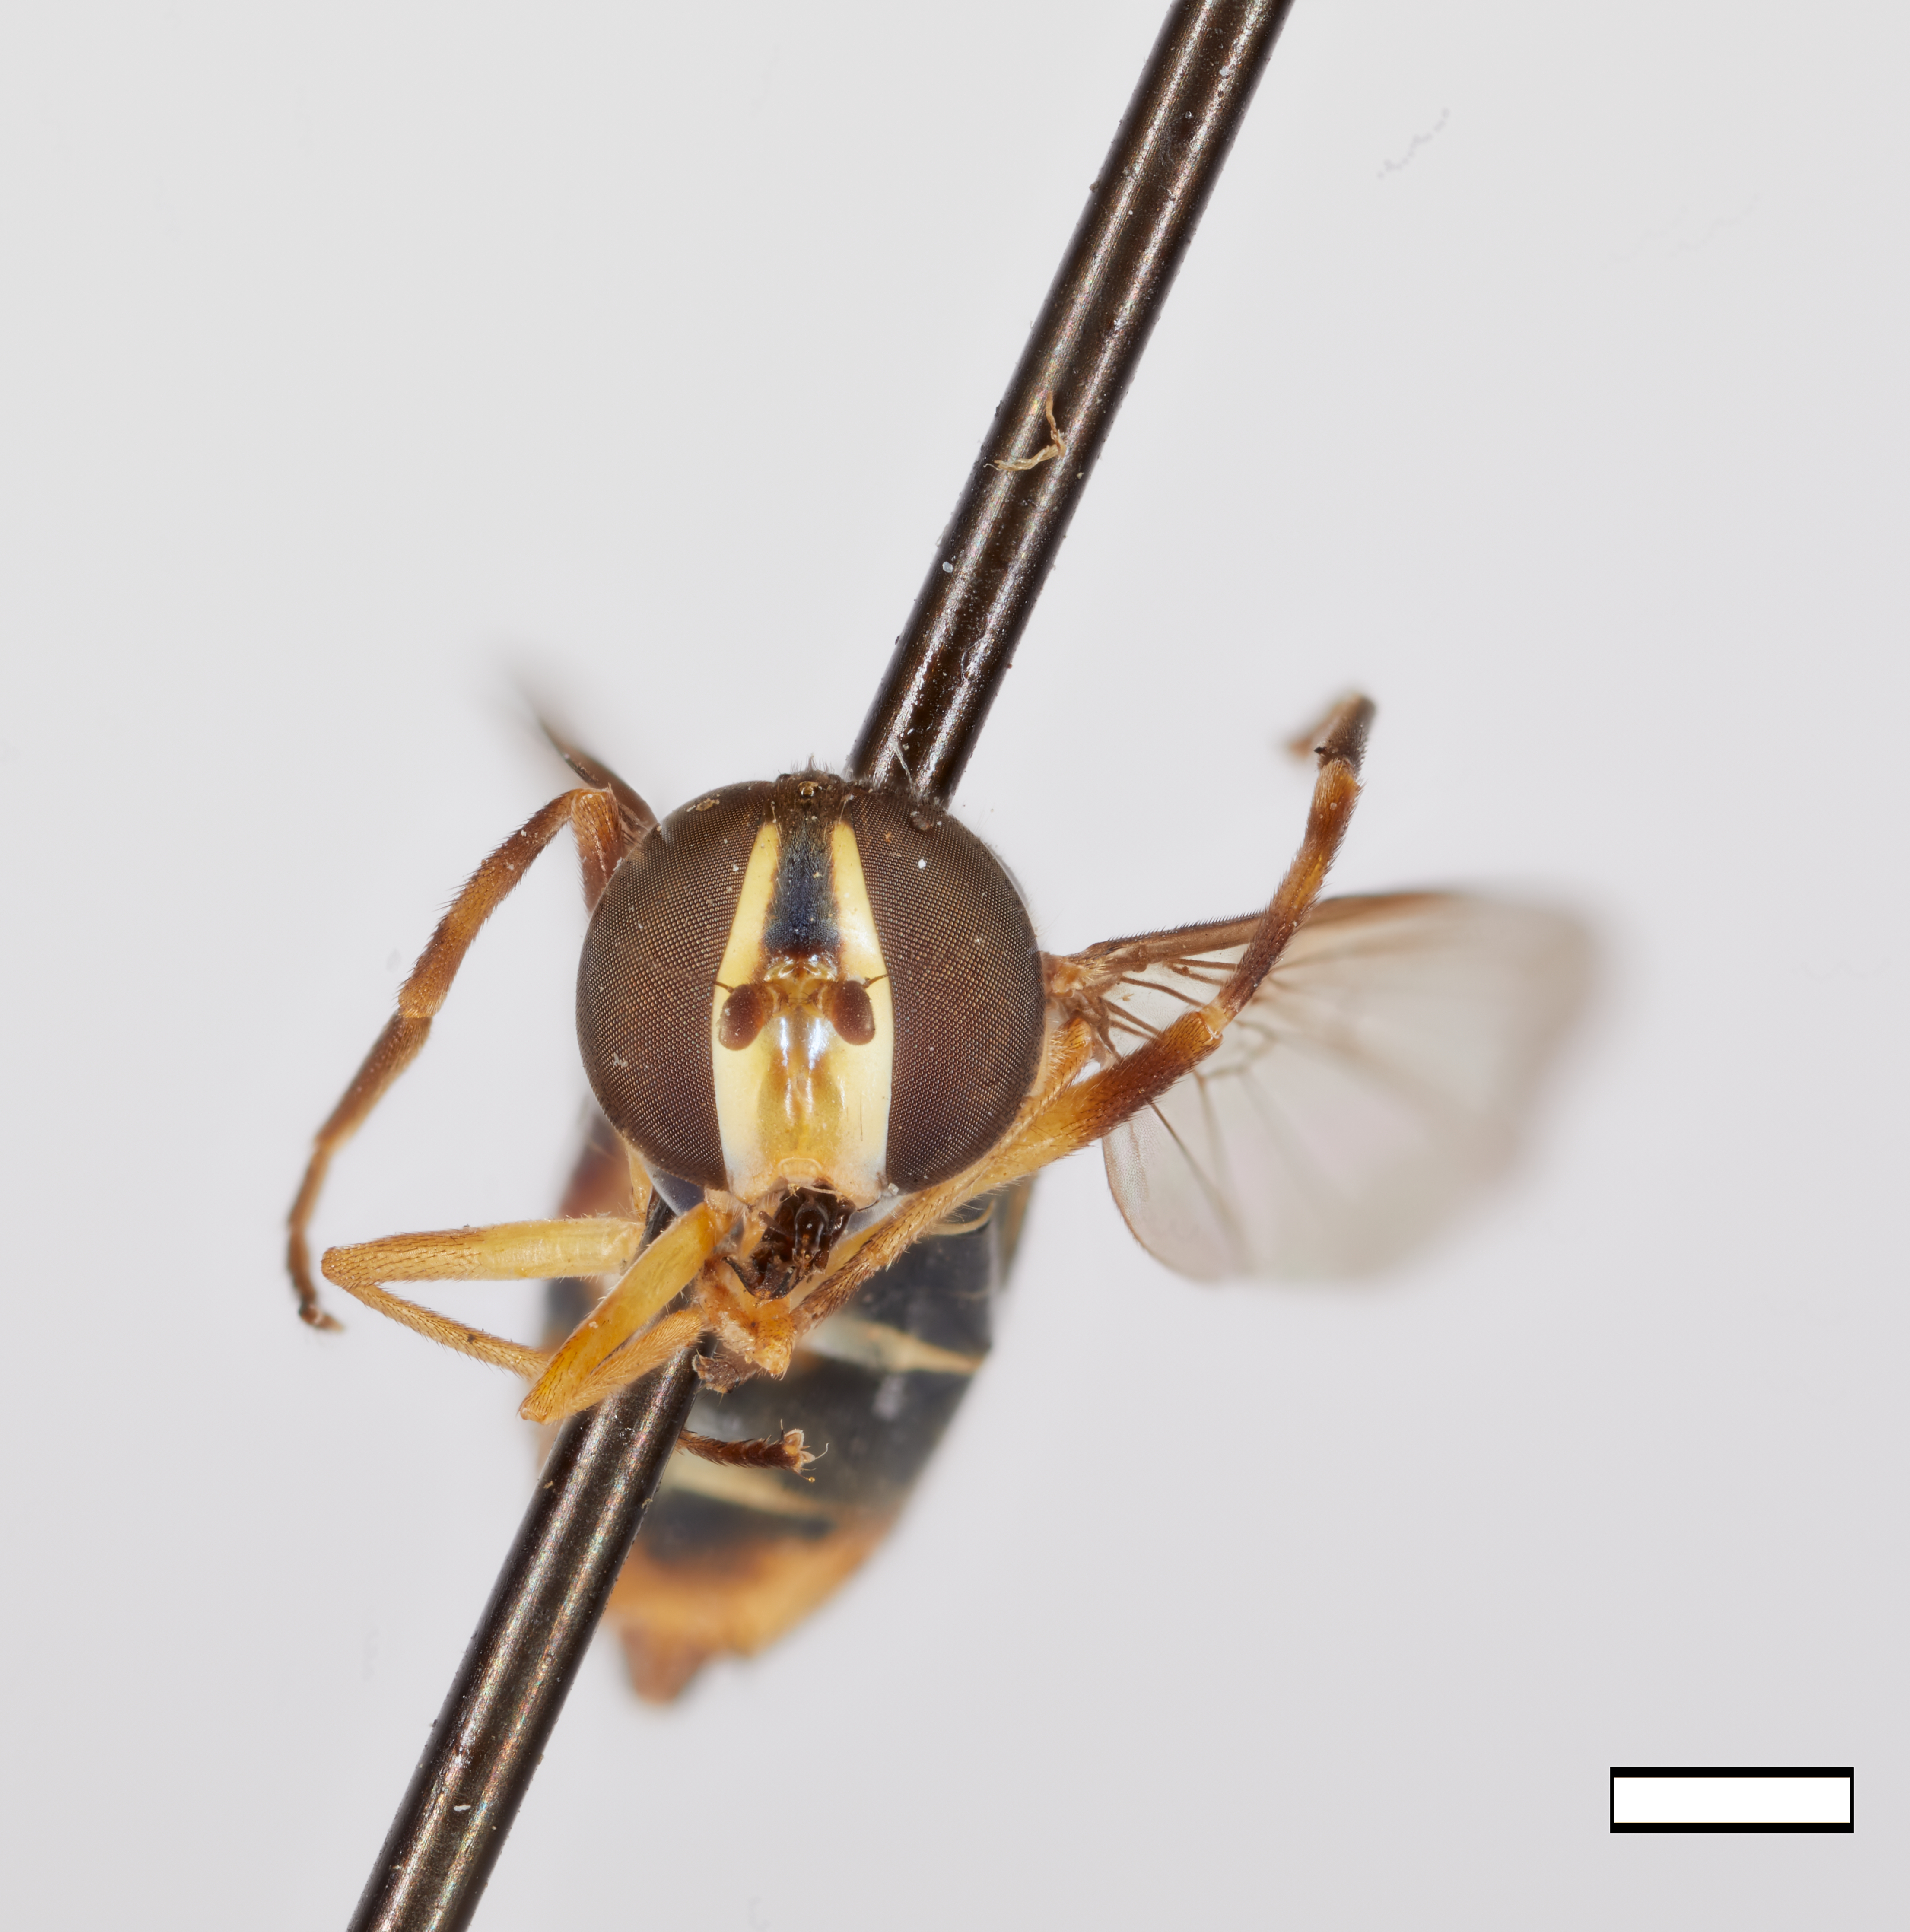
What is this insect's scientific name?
Mesogramma guttifera
